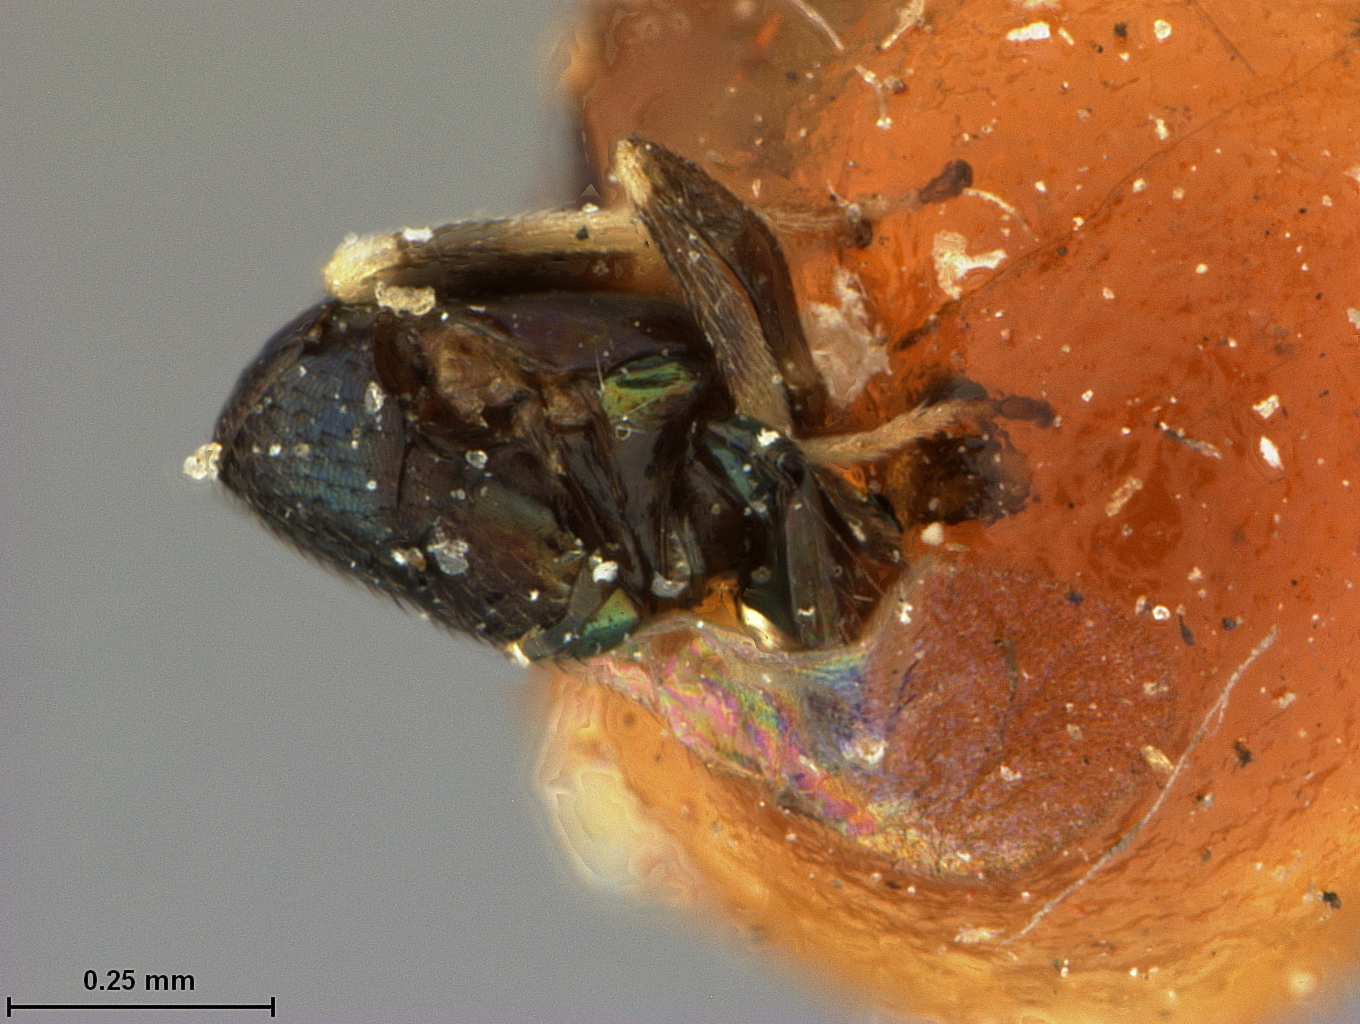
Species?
Encyrtus megourae
